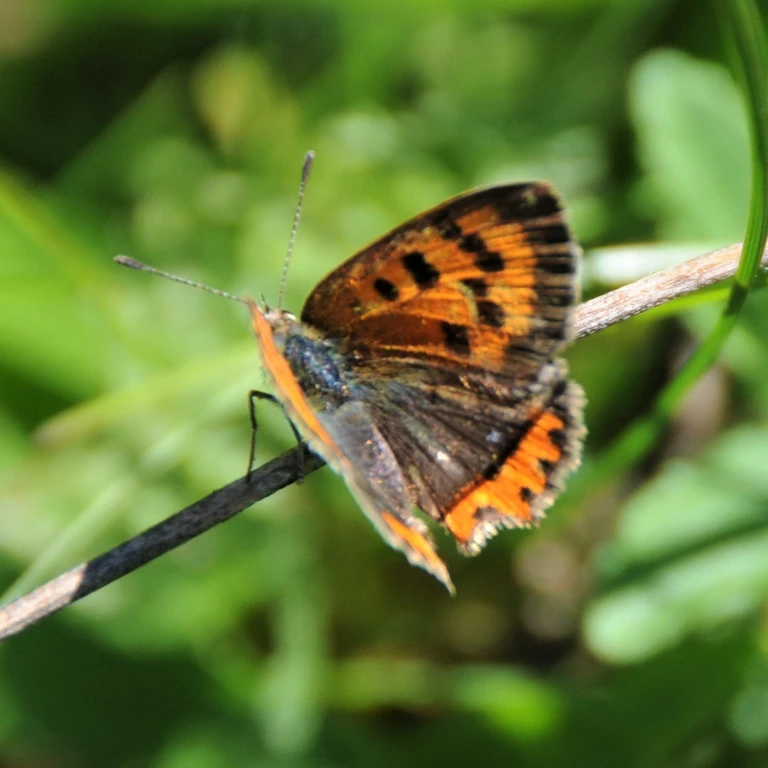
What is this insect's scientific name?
Lycaena phlaeas
